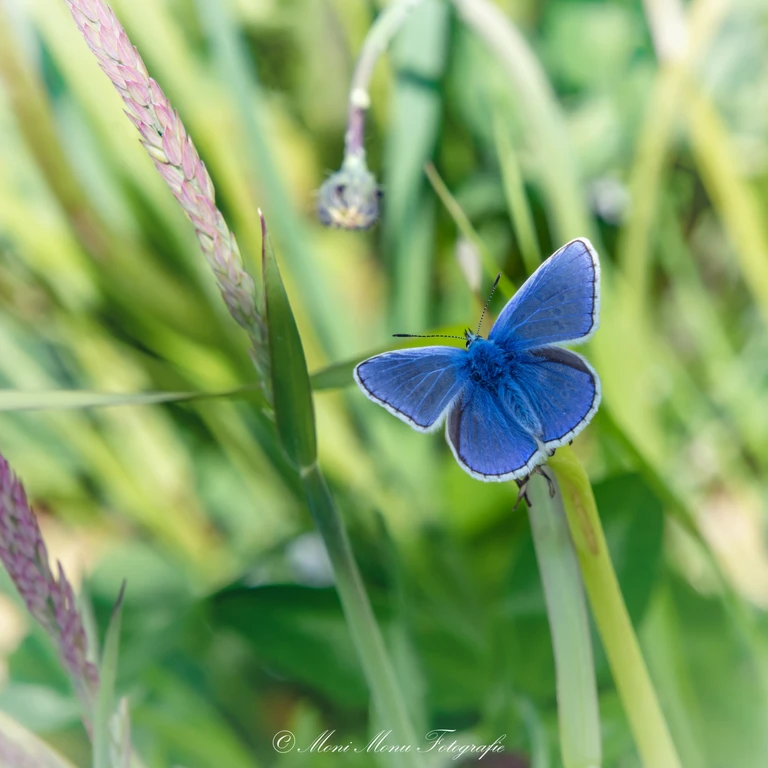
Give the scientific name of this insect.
Polyommatus icarus
